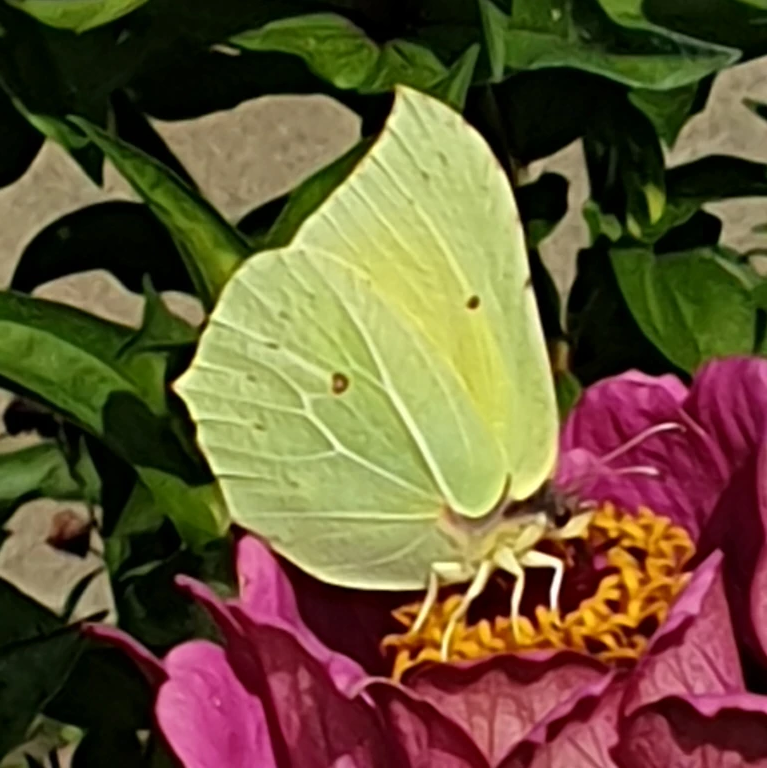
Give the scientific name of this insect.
Gonepteryx rhamni
